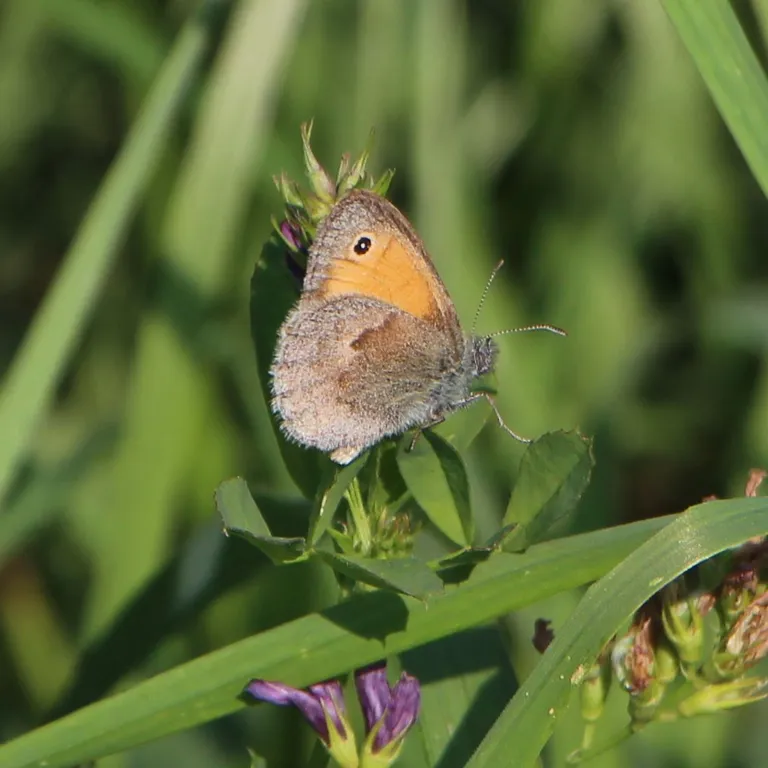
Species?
Coenonympha pamphilus
